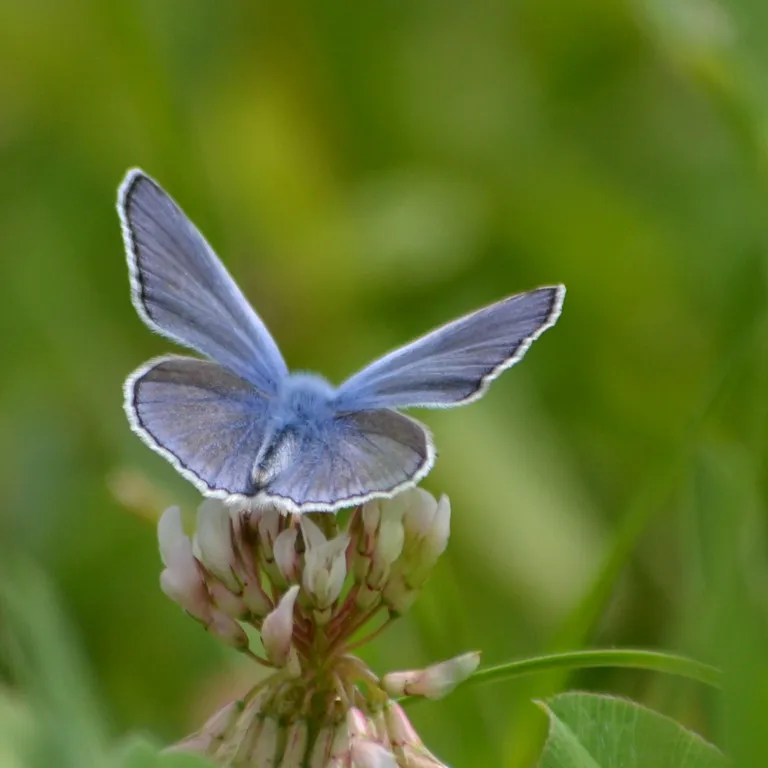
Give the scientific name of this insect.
Polyommatus icarus
